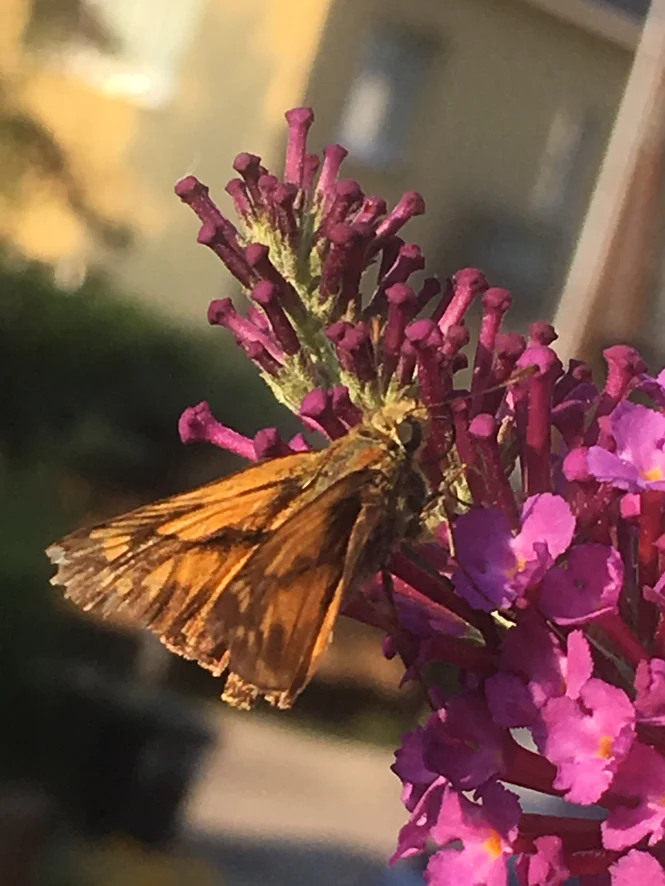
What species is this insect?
Ochlodes sylvanus (also Ochlodes venata)
